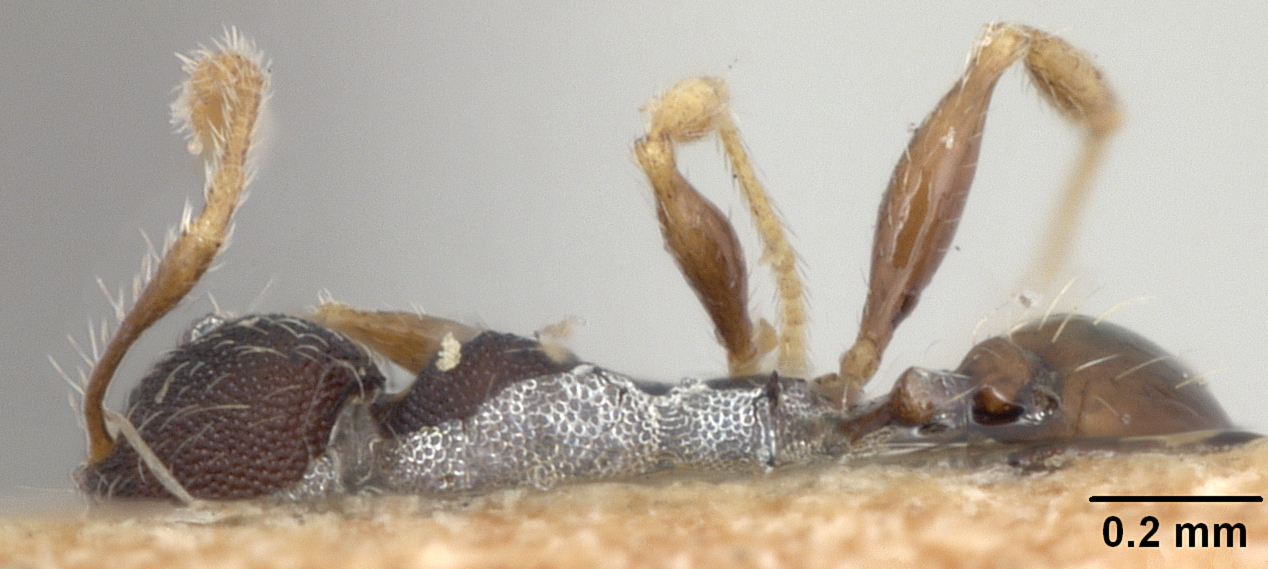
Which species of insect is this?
Pheidole moerens
